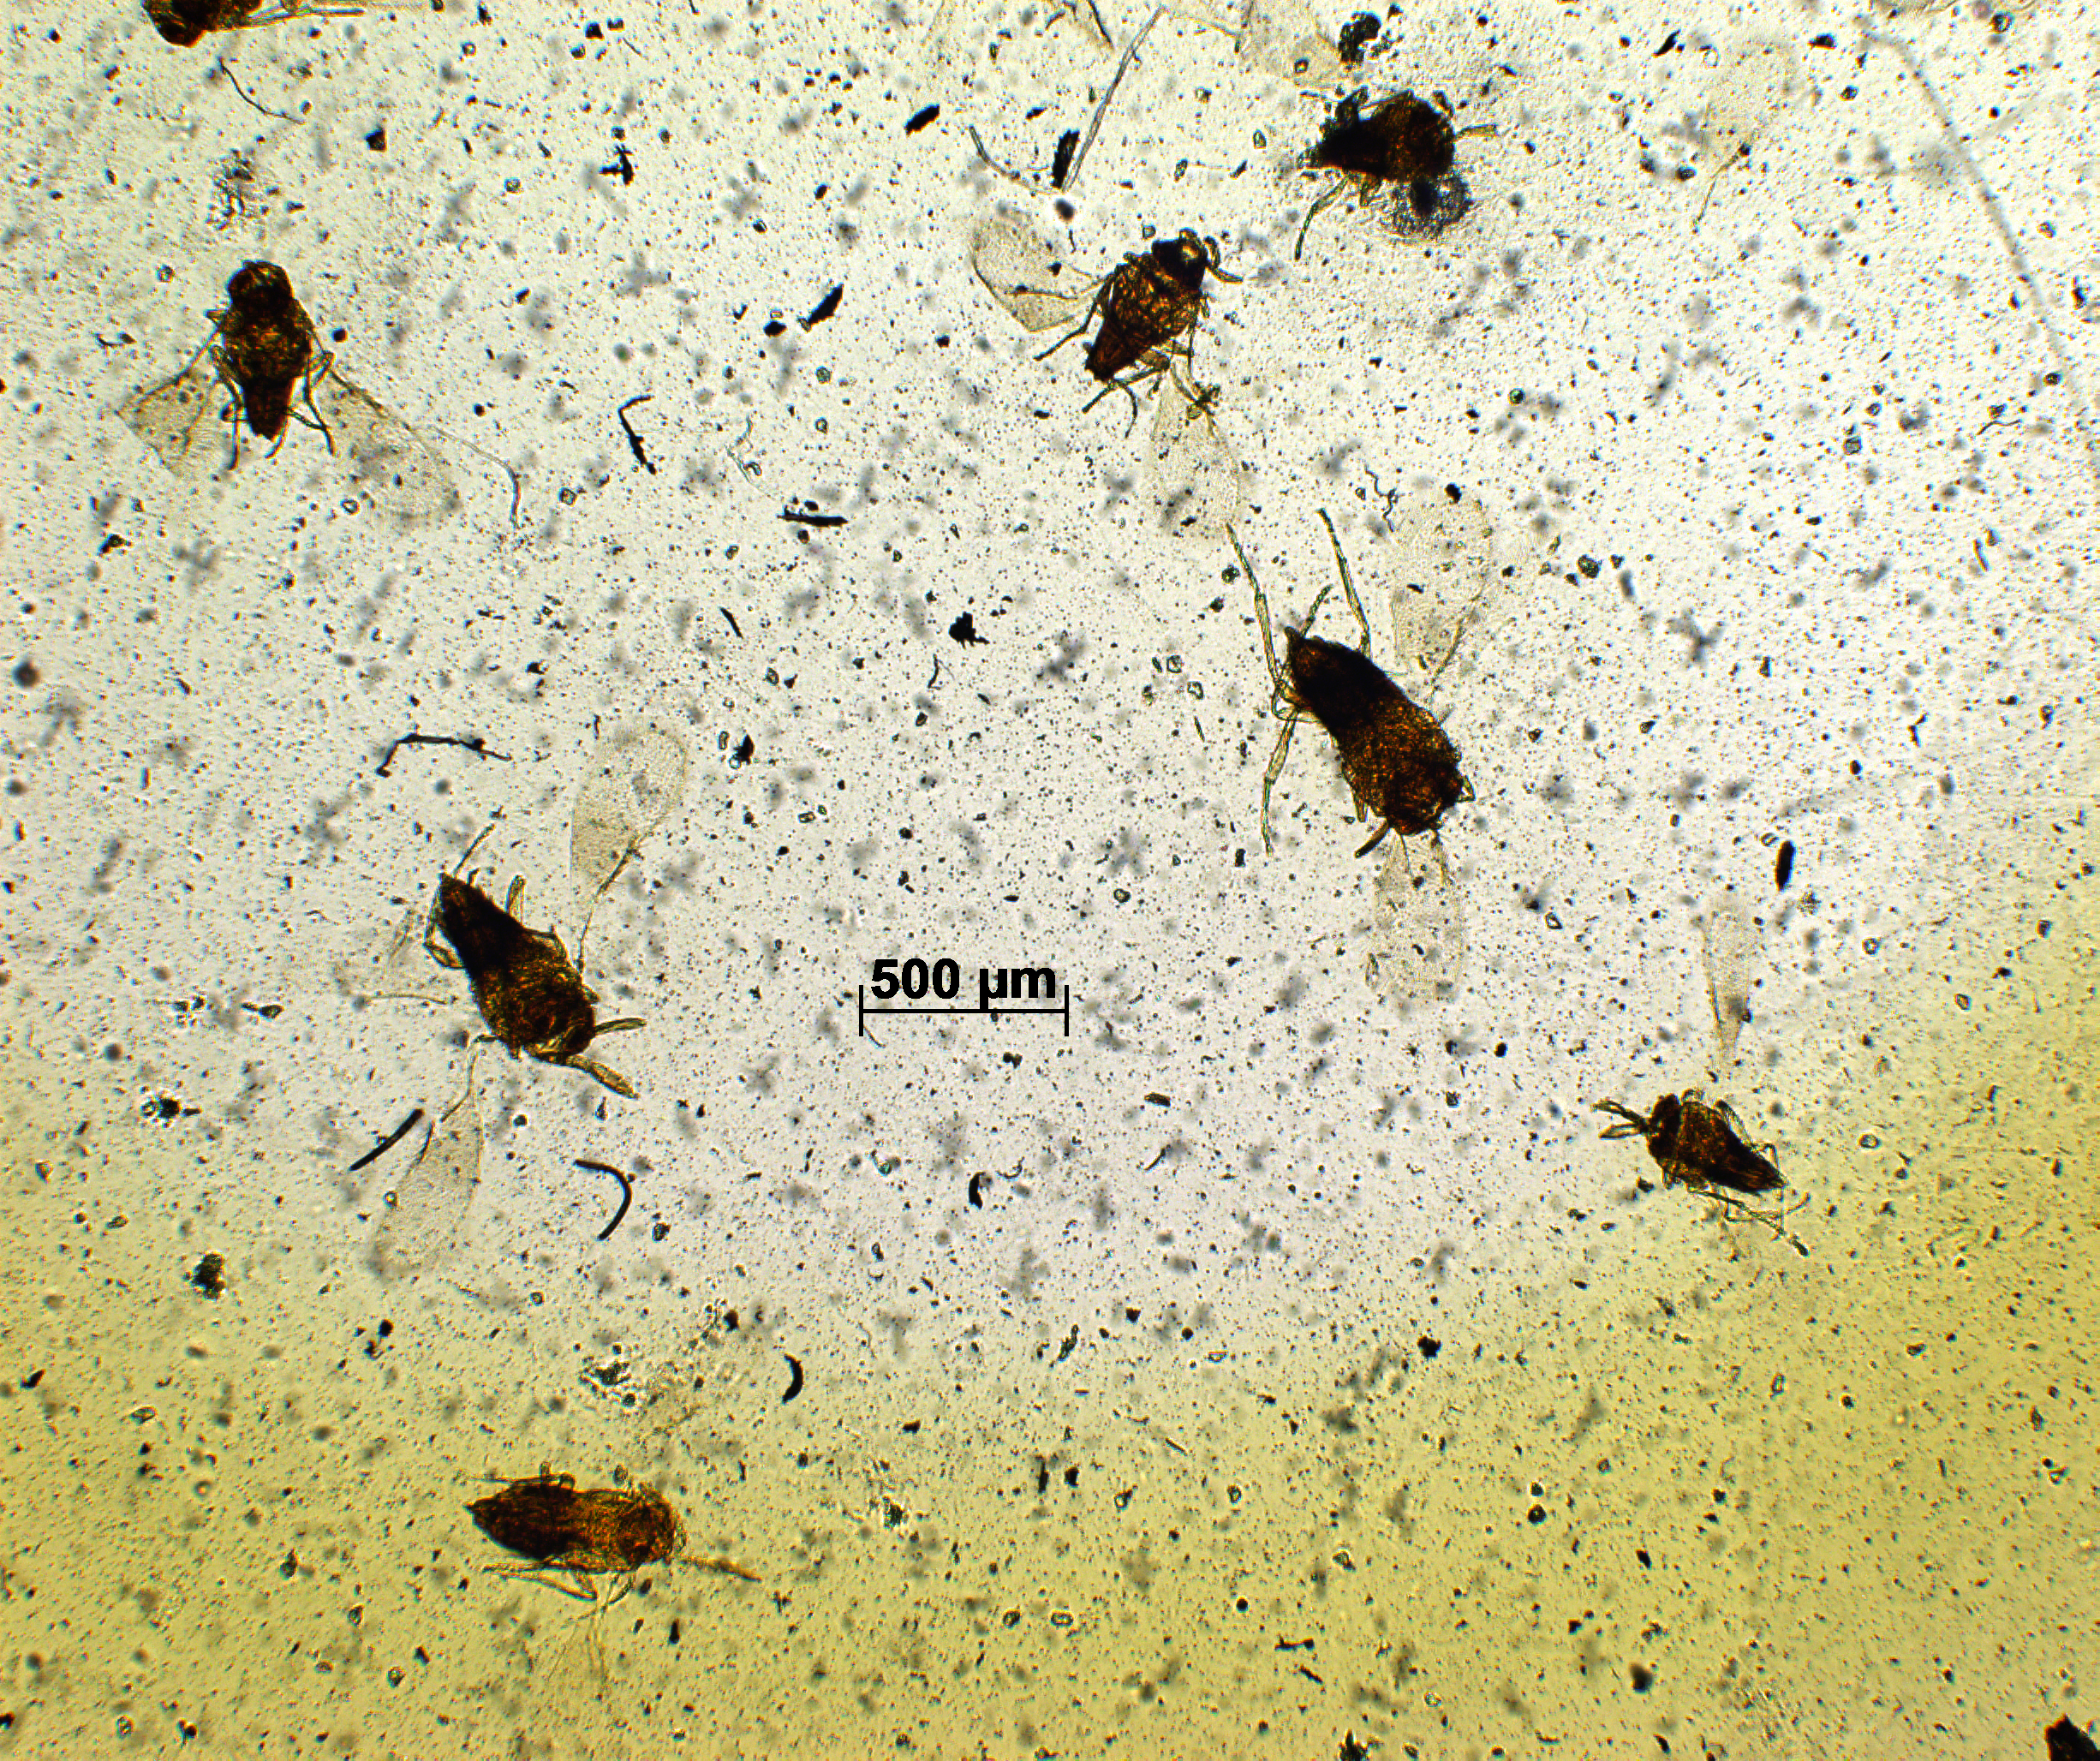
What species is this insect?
Bardylis australiensis
